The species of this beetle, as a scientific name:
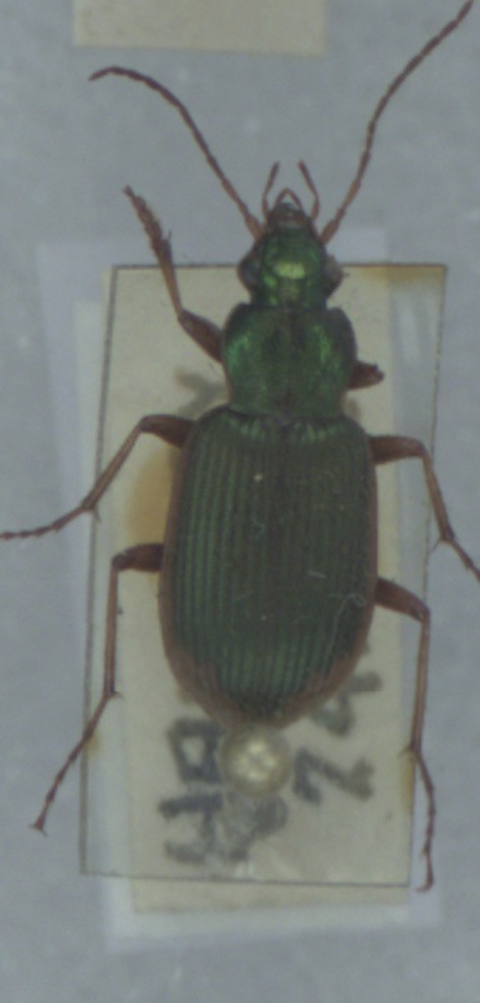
Chlaenius vestitus
